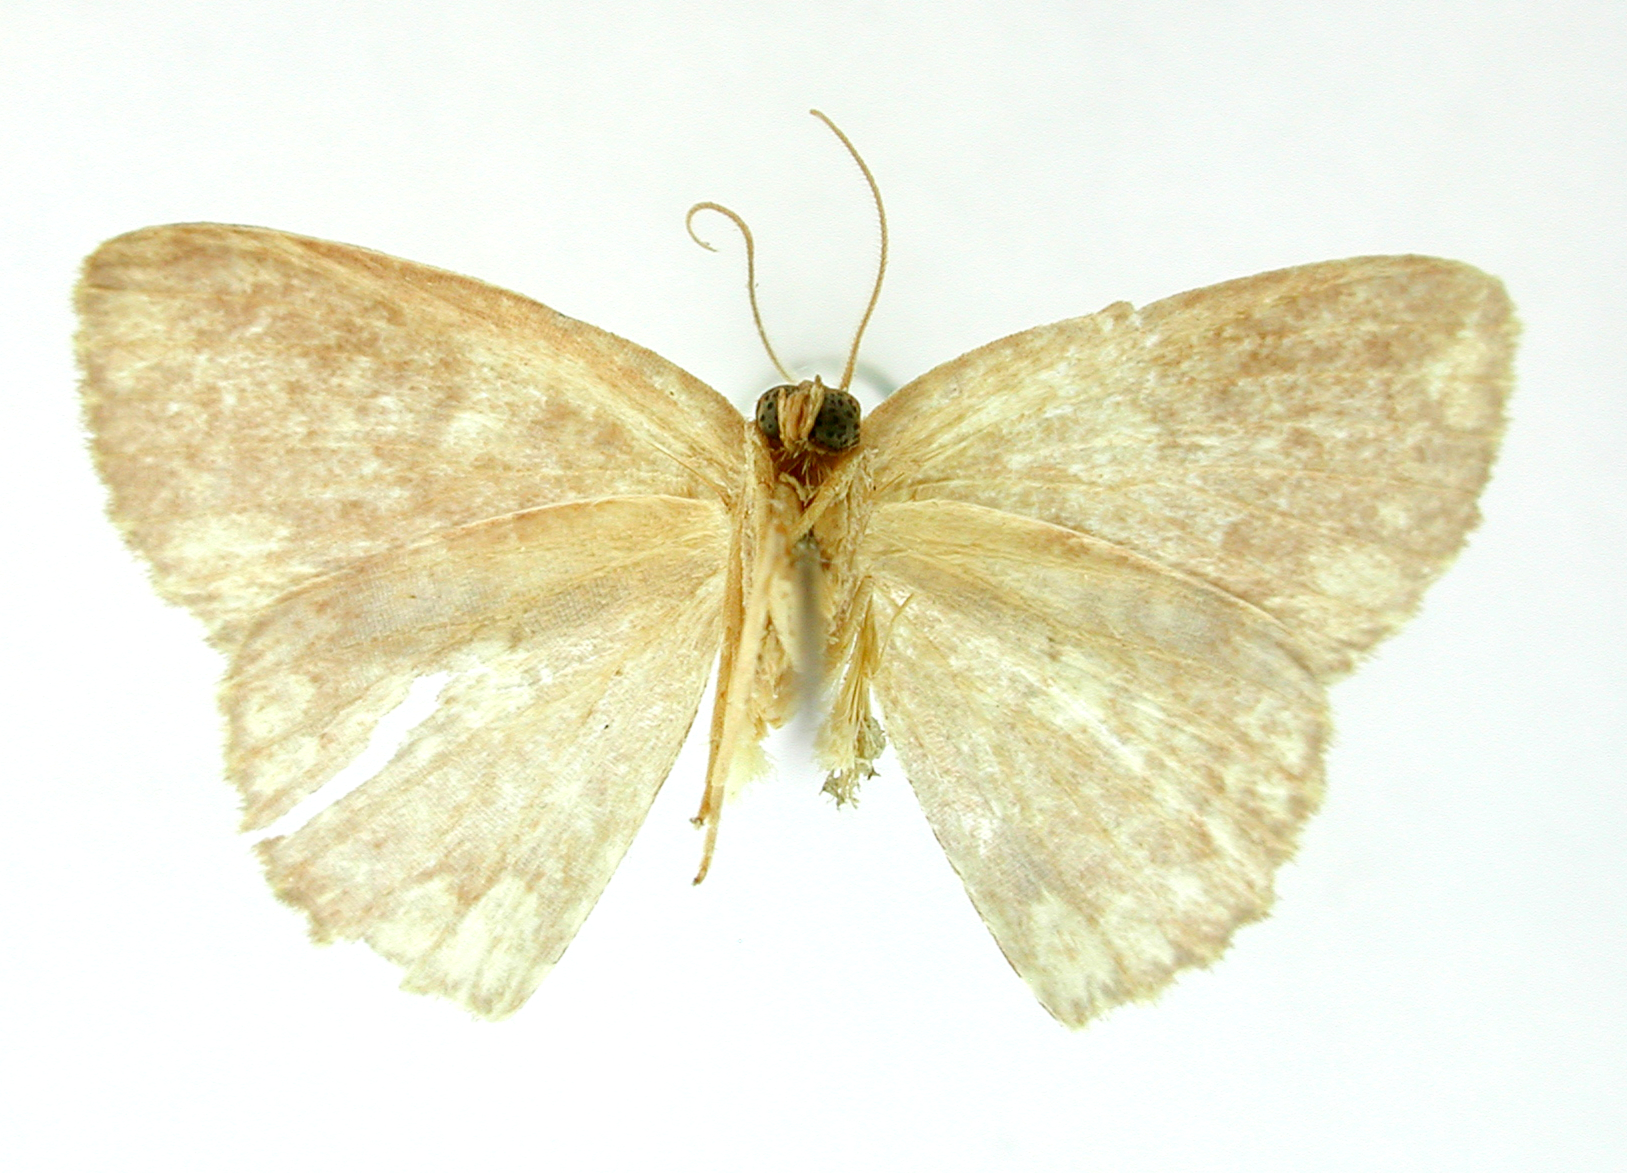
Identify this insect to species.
Heterephyra decorata
